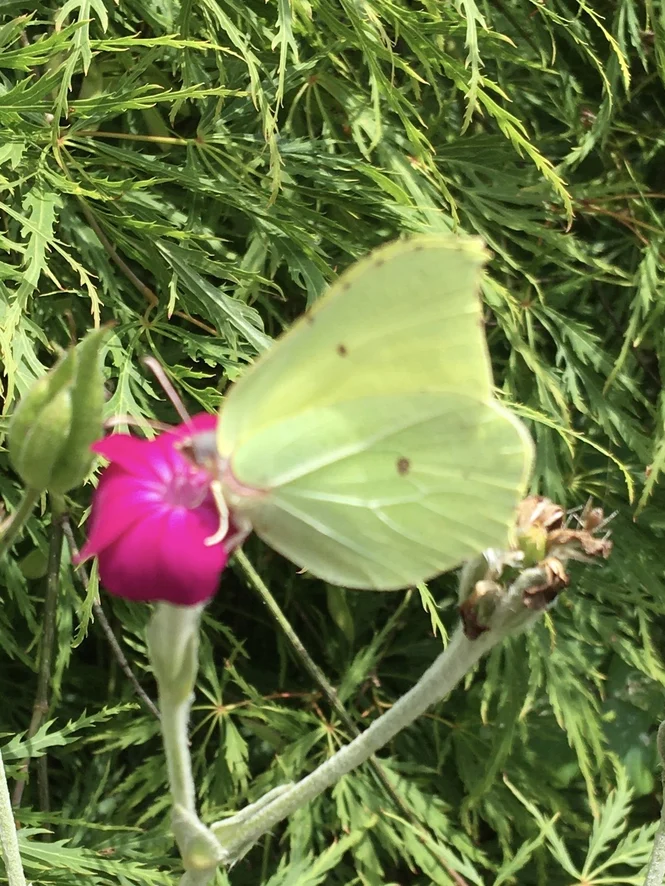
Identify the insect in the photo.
Gonepteryx rhamni
